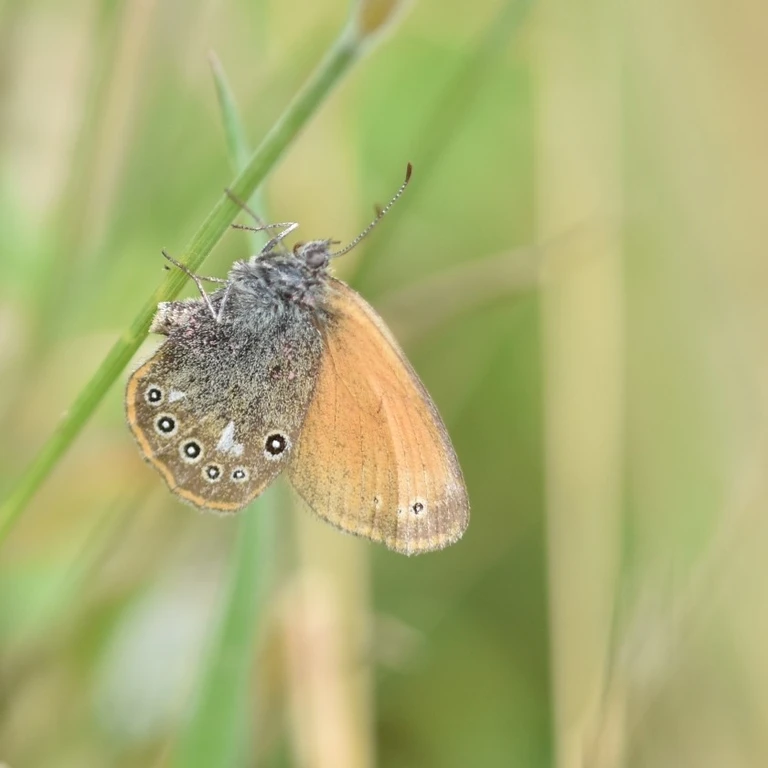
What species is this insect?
Coenonympha glycerion (also Coenonympha iphis)
